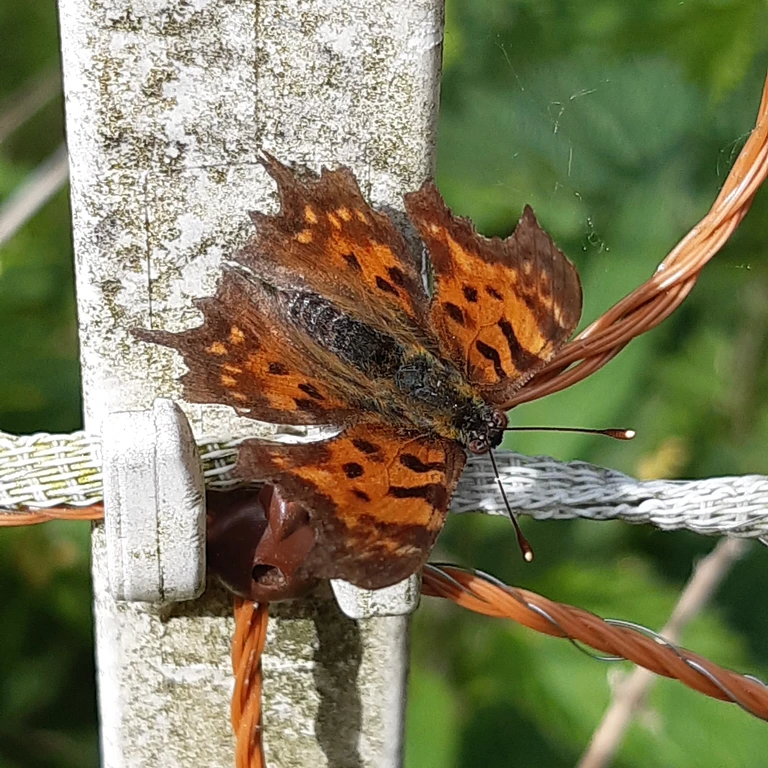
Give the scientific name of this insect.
Polygonia c-album
